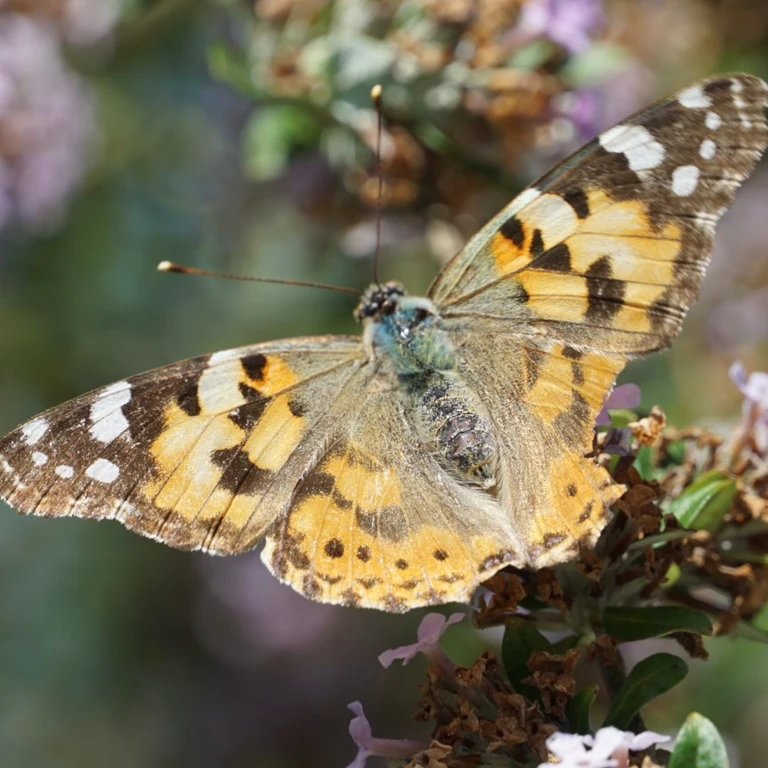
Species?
Vanessa cardui
